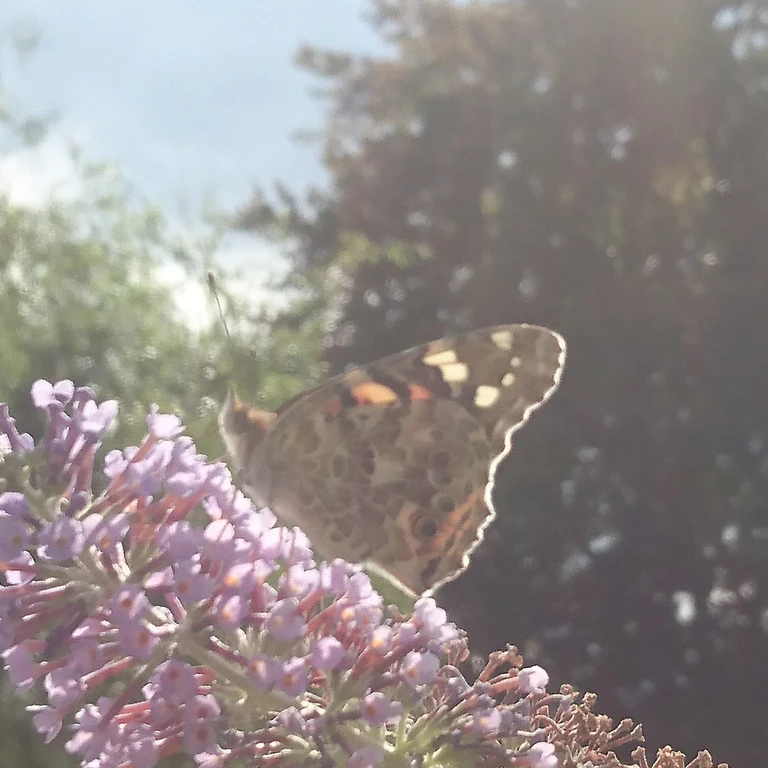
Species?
Vanessa cardui
